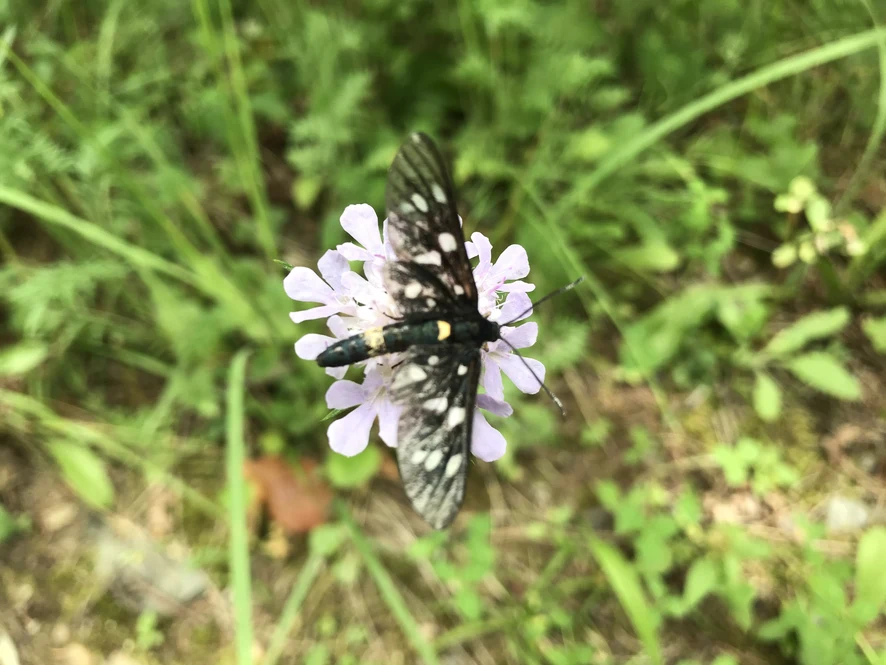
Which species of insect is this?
Amata phegea
